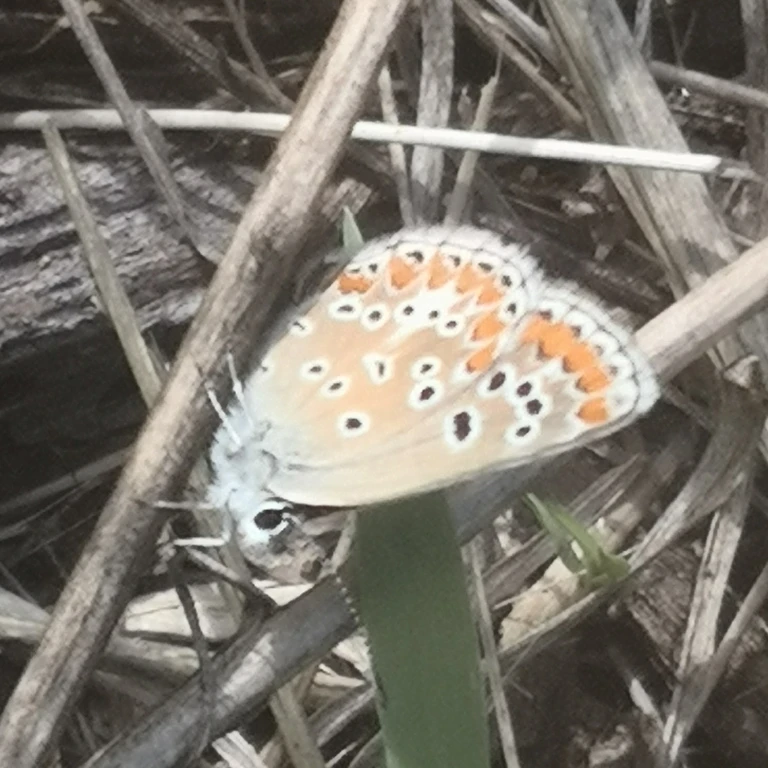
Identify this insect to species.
Aricia agestis/artaxerxes
